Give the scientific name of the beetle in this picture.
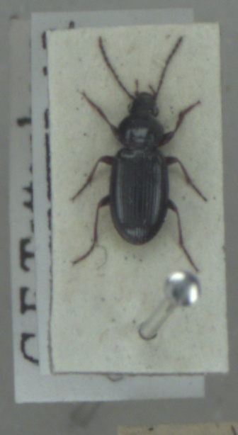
Pterostichus strenuus
